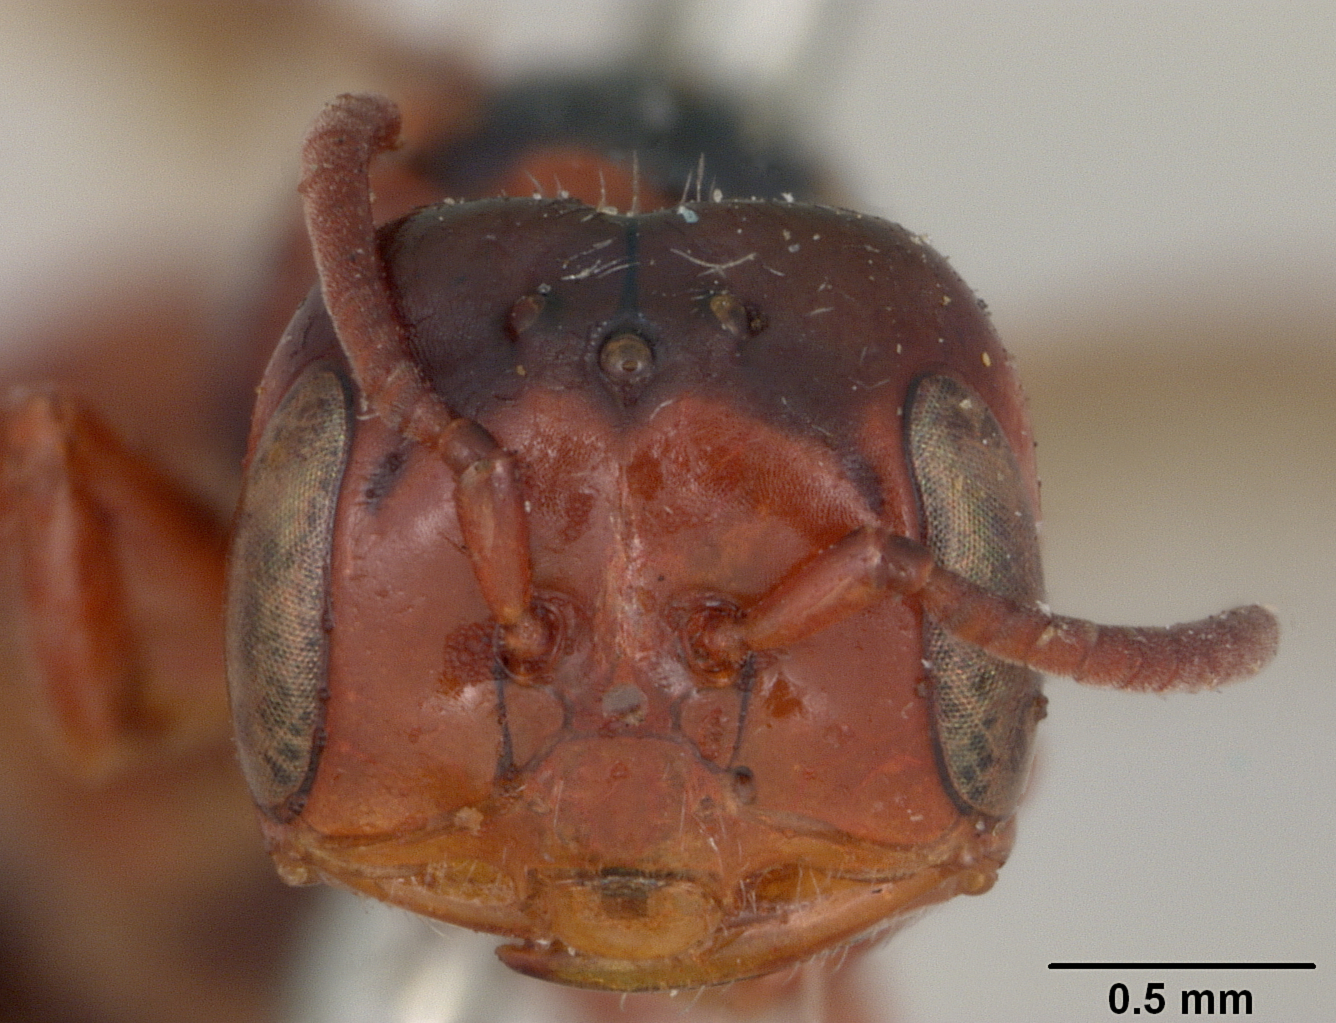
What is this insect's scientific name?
Perdita koebelei
